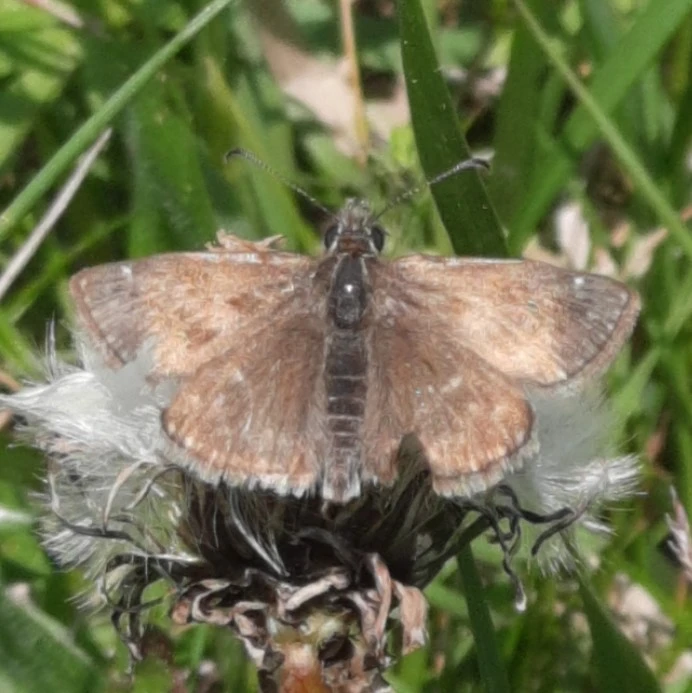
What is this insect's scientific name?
Erynnis tages
